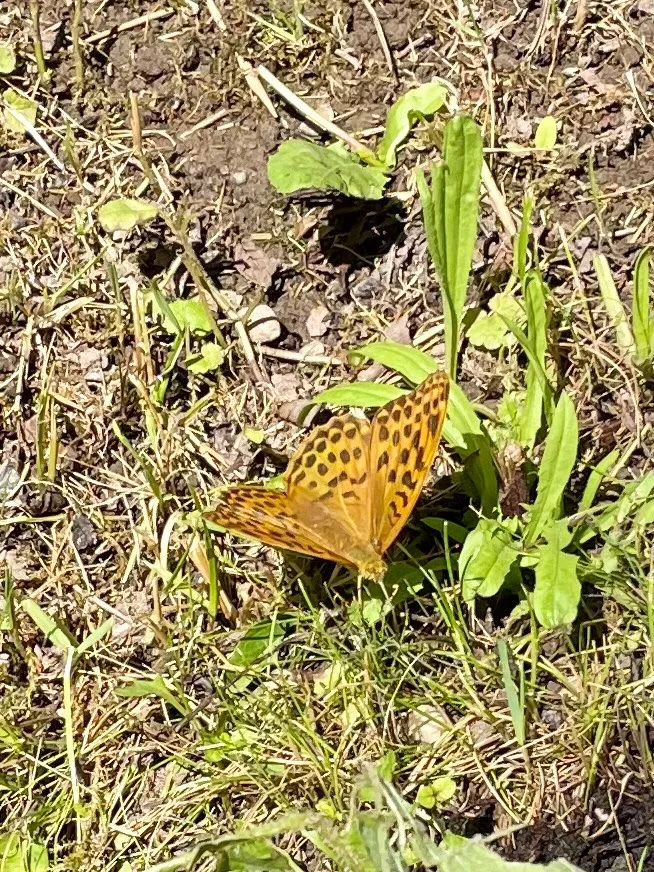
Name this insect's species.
Argynnis paphia
